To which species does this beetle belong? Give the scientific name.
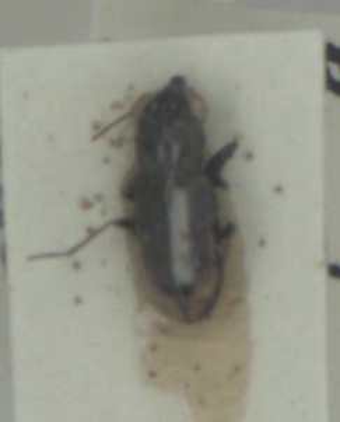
Notiophilus biguttatus
